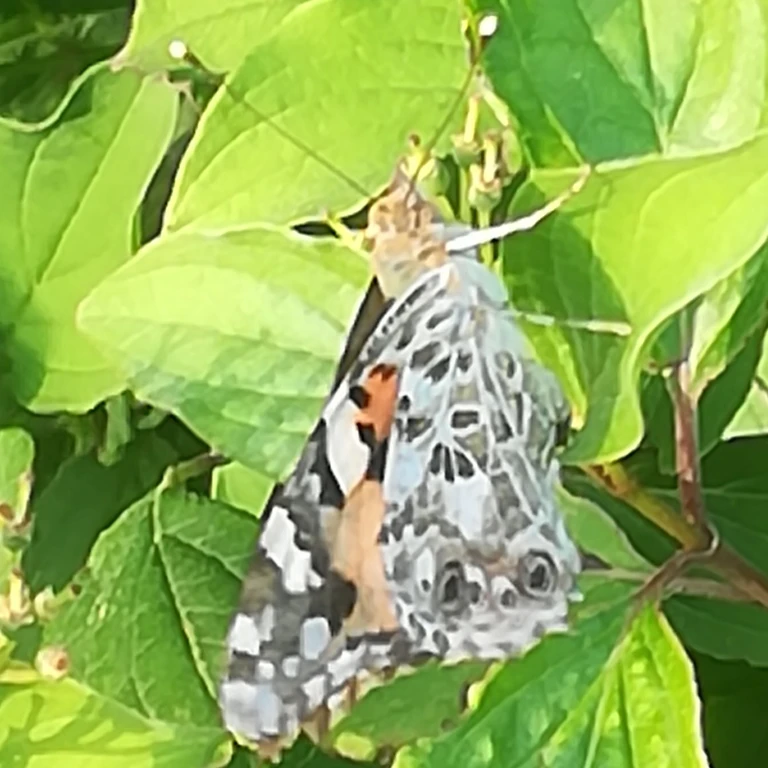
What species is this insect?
Vanessa cardui
